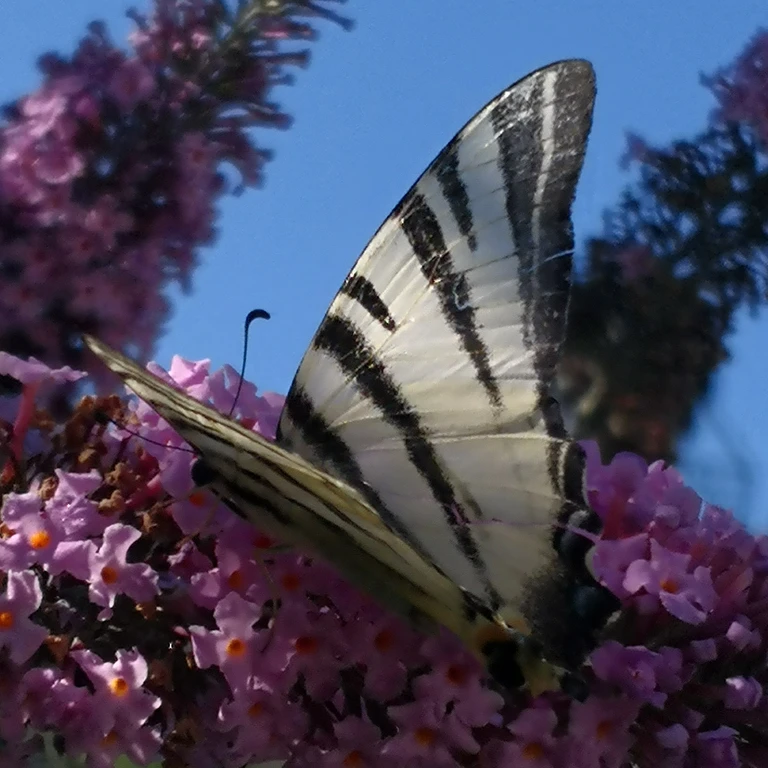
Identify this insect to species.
Iphiclides podalirius
